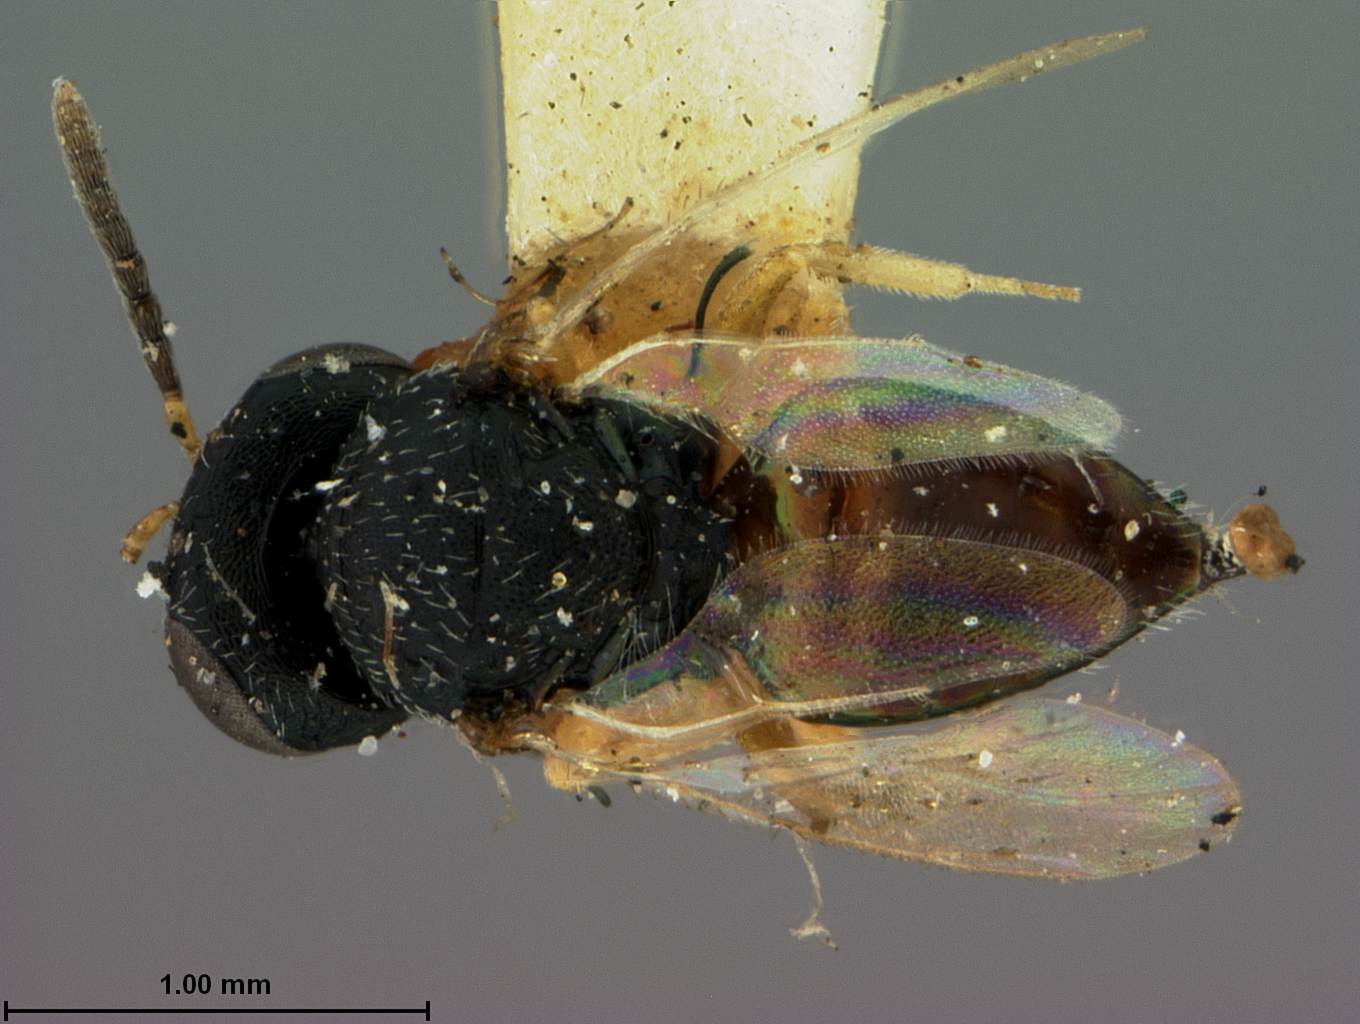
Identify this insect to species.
Macroglenes dryorhizoxeni
